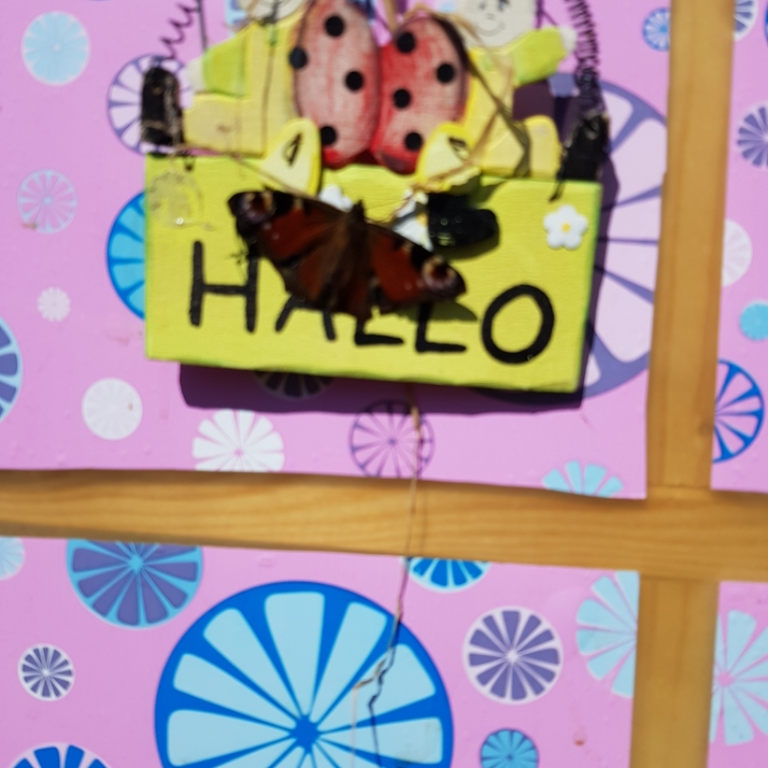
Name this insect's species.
Aglais io
